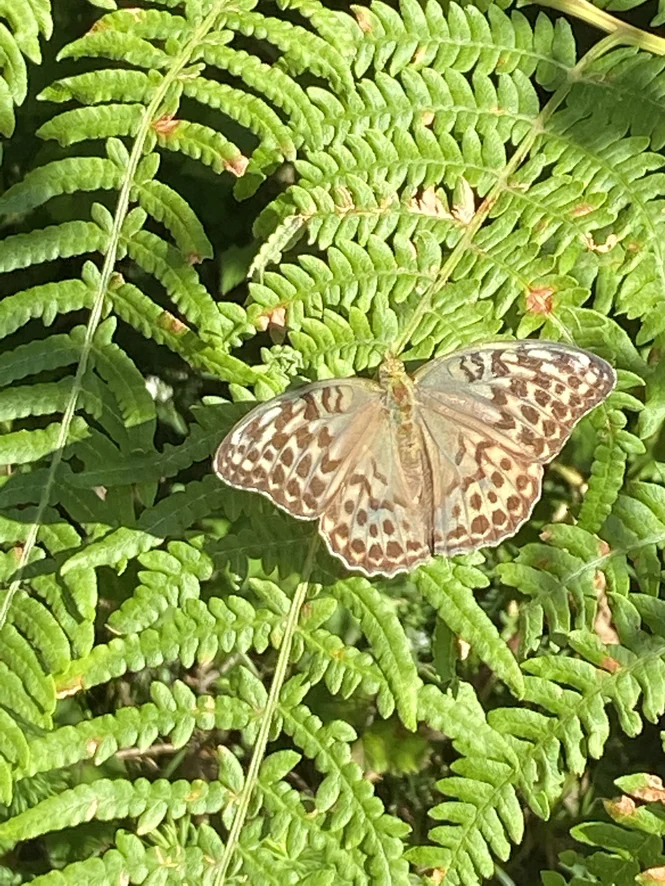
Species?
Argynnis paphia
